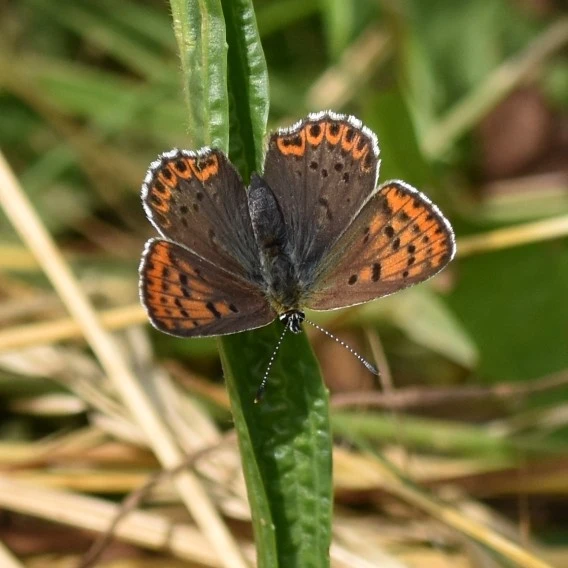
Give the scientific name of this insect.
Lycaena tityrus (also Loweia tityrus)
